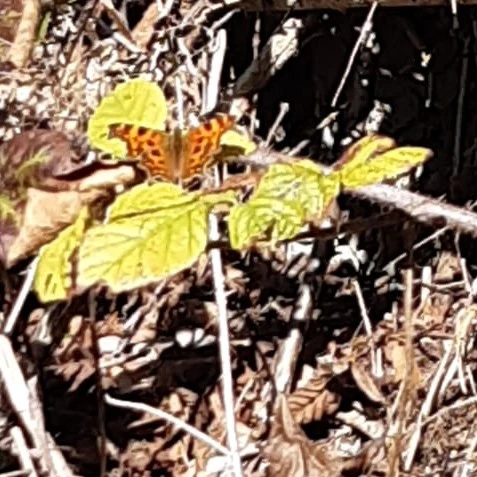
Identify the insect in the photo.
Polygonia c-album
